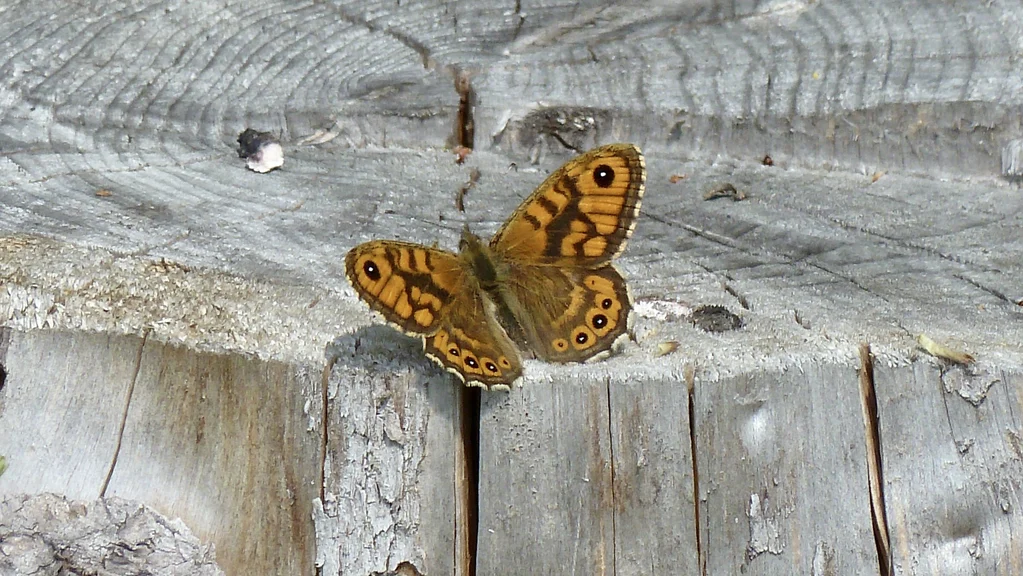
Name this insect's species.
Lasiommata megera (also Pararge megera)
